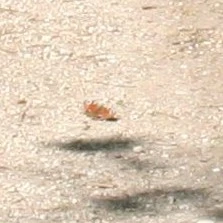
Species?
Aglais io
